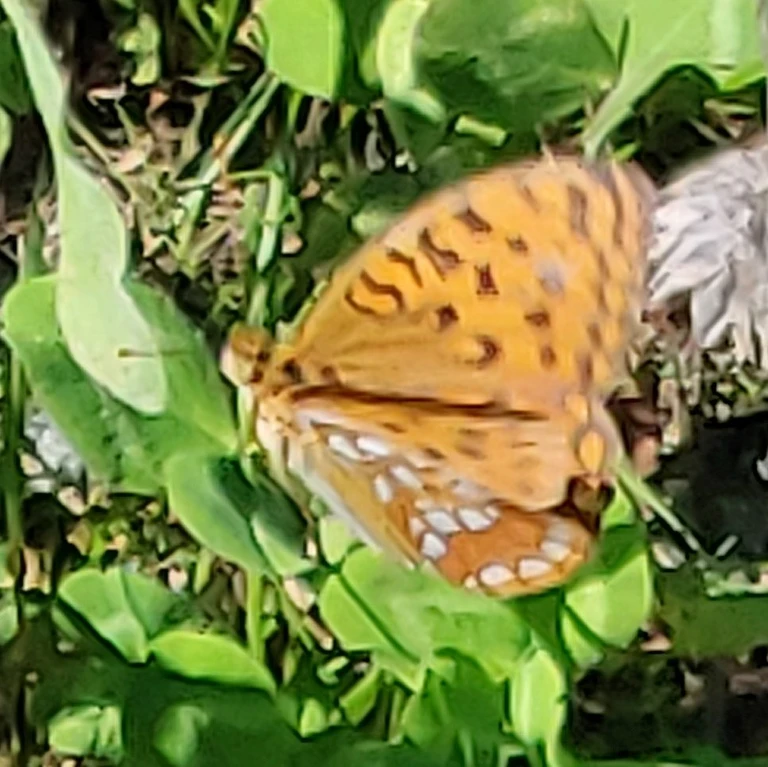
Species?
Speyeria aglaja
